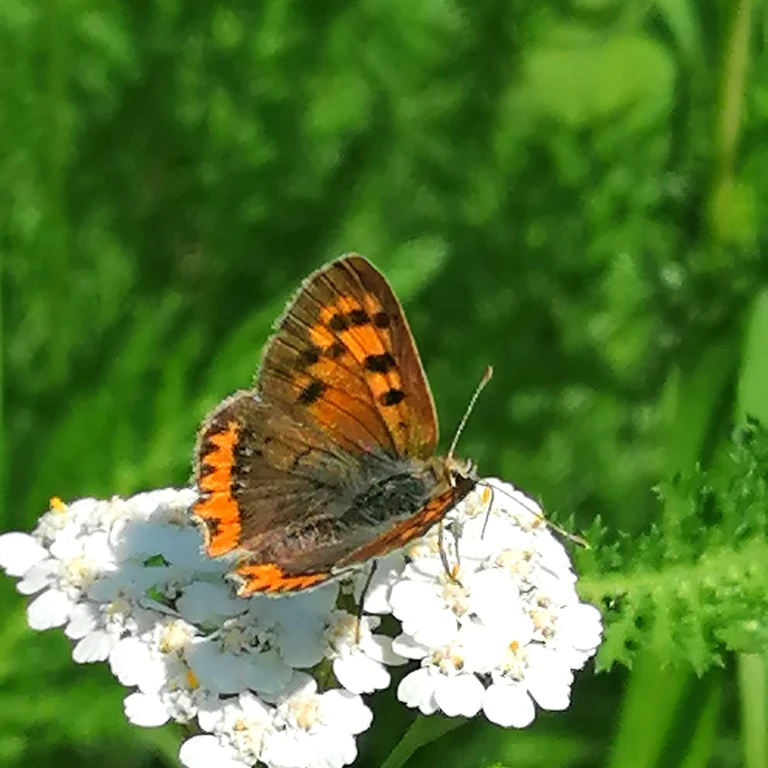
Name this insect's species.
Lycaena phlaeas
